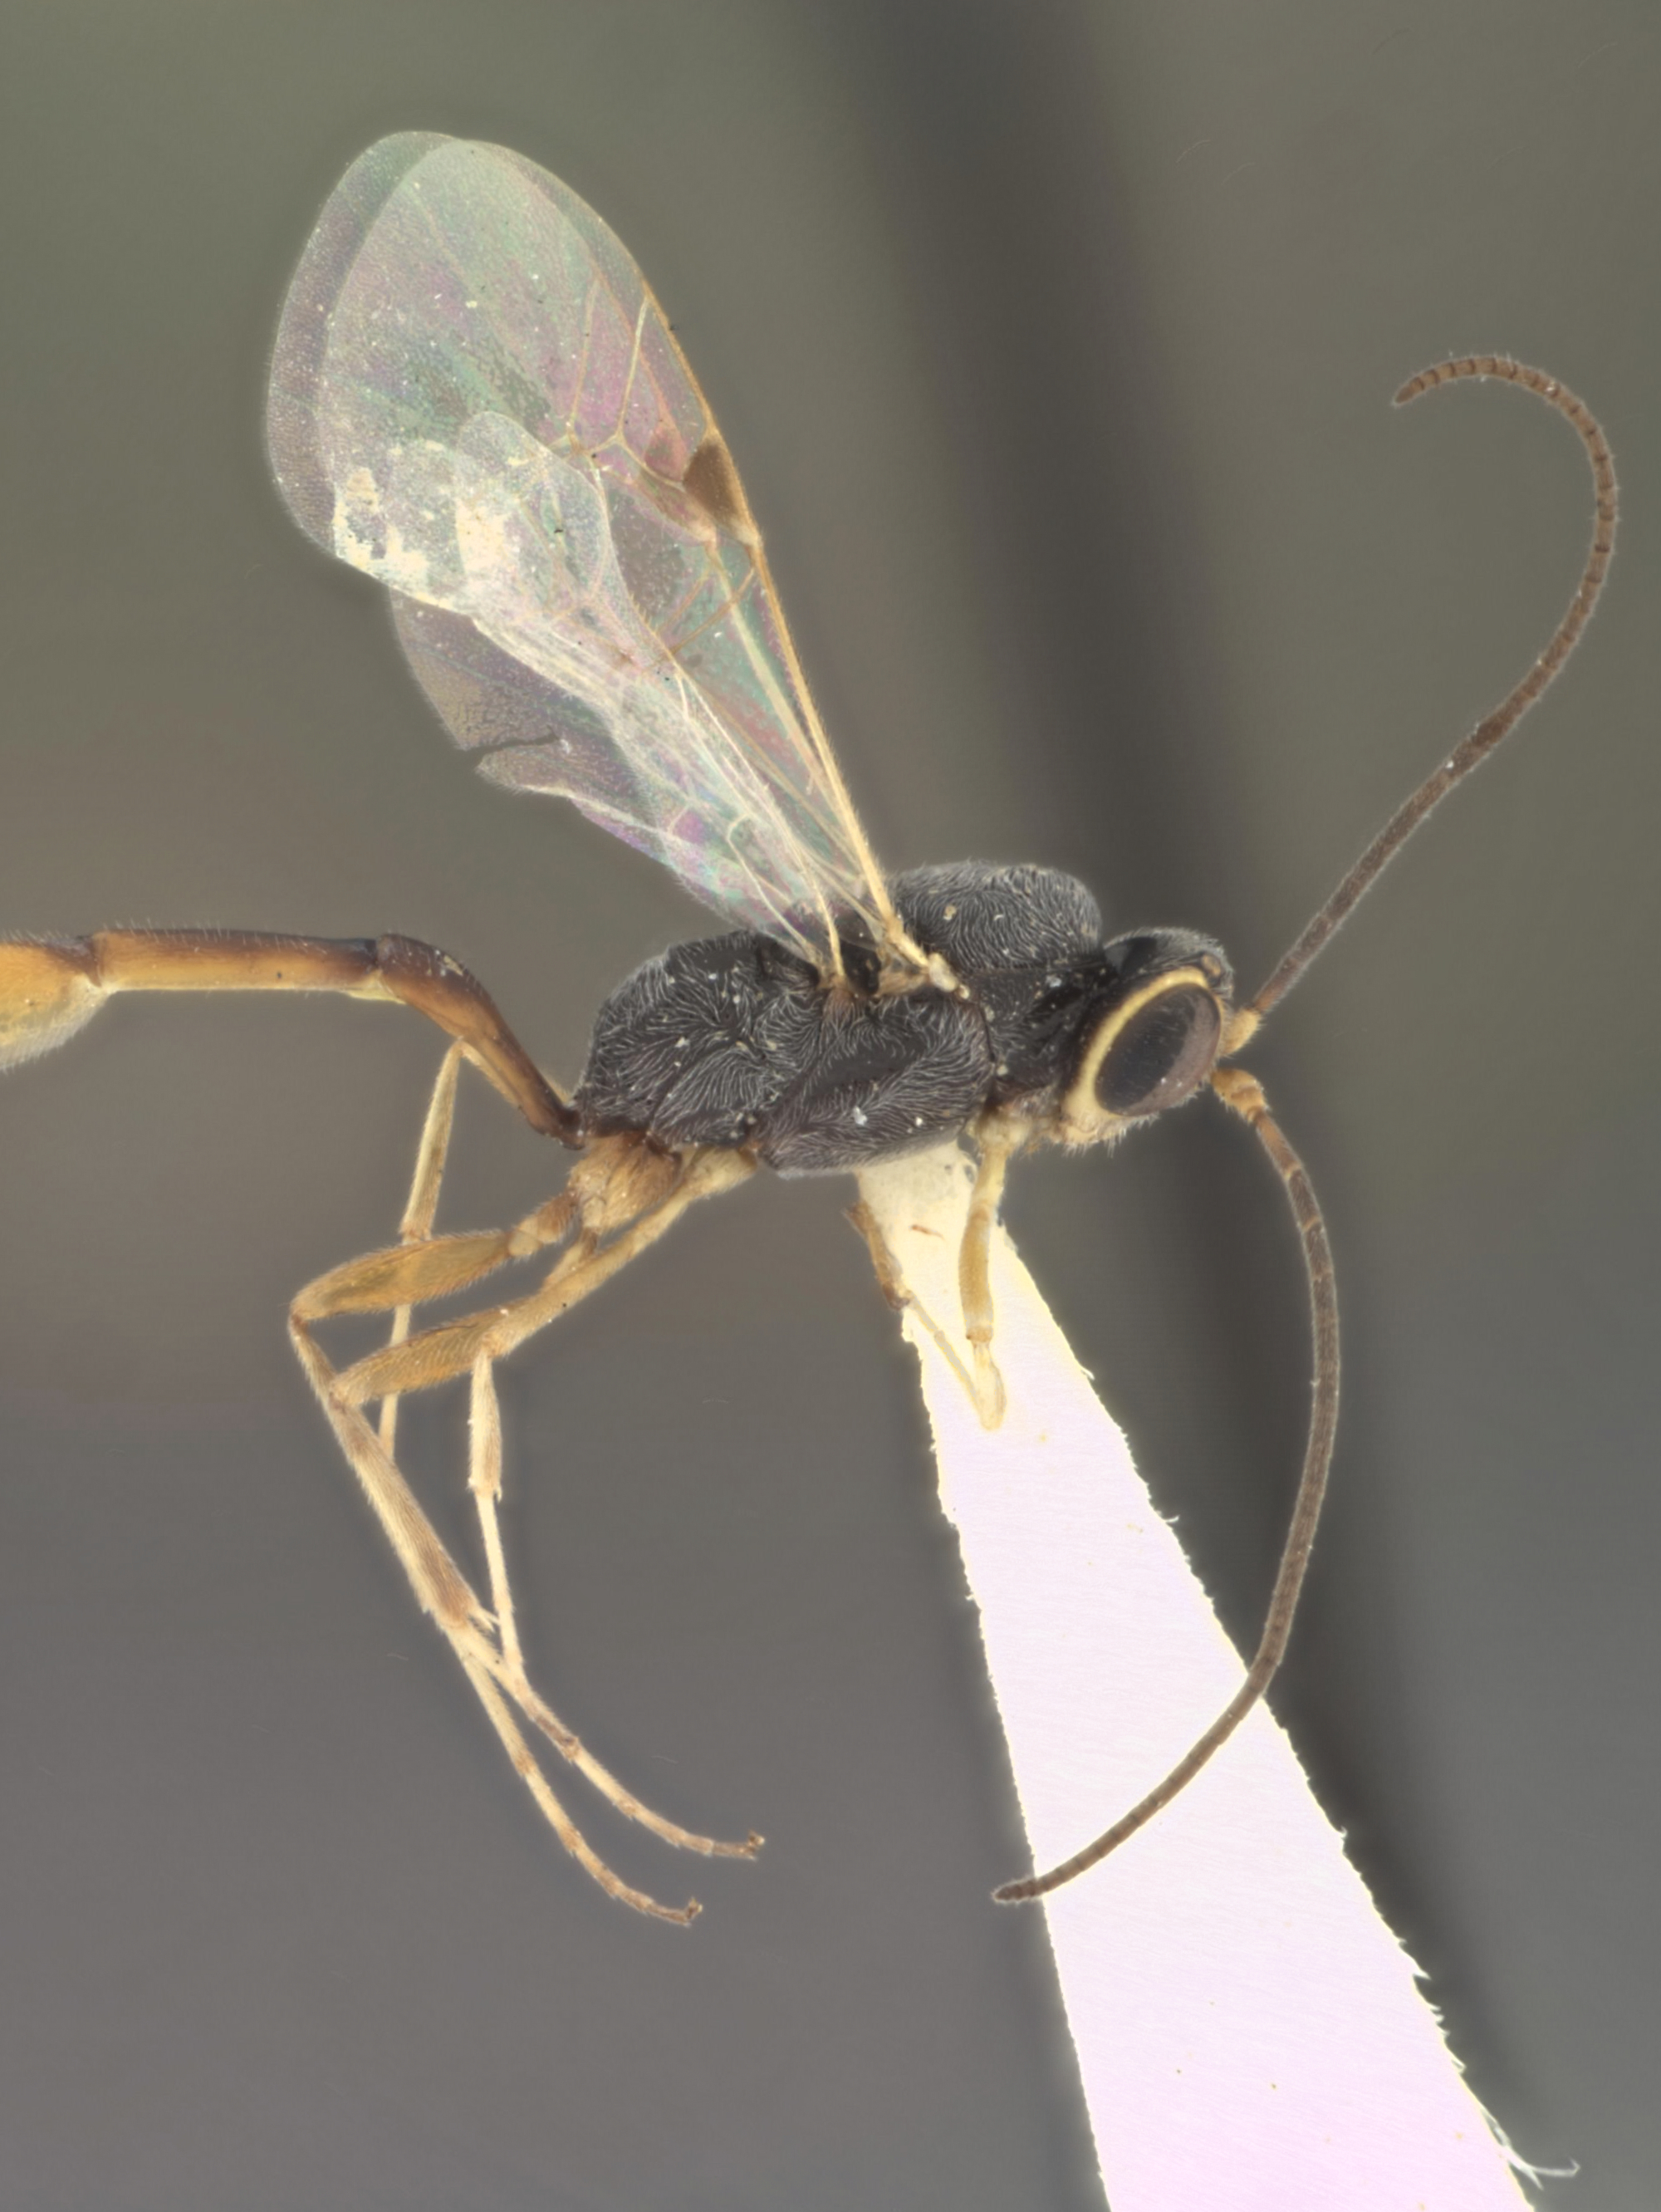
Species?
Cremastus prolixus
